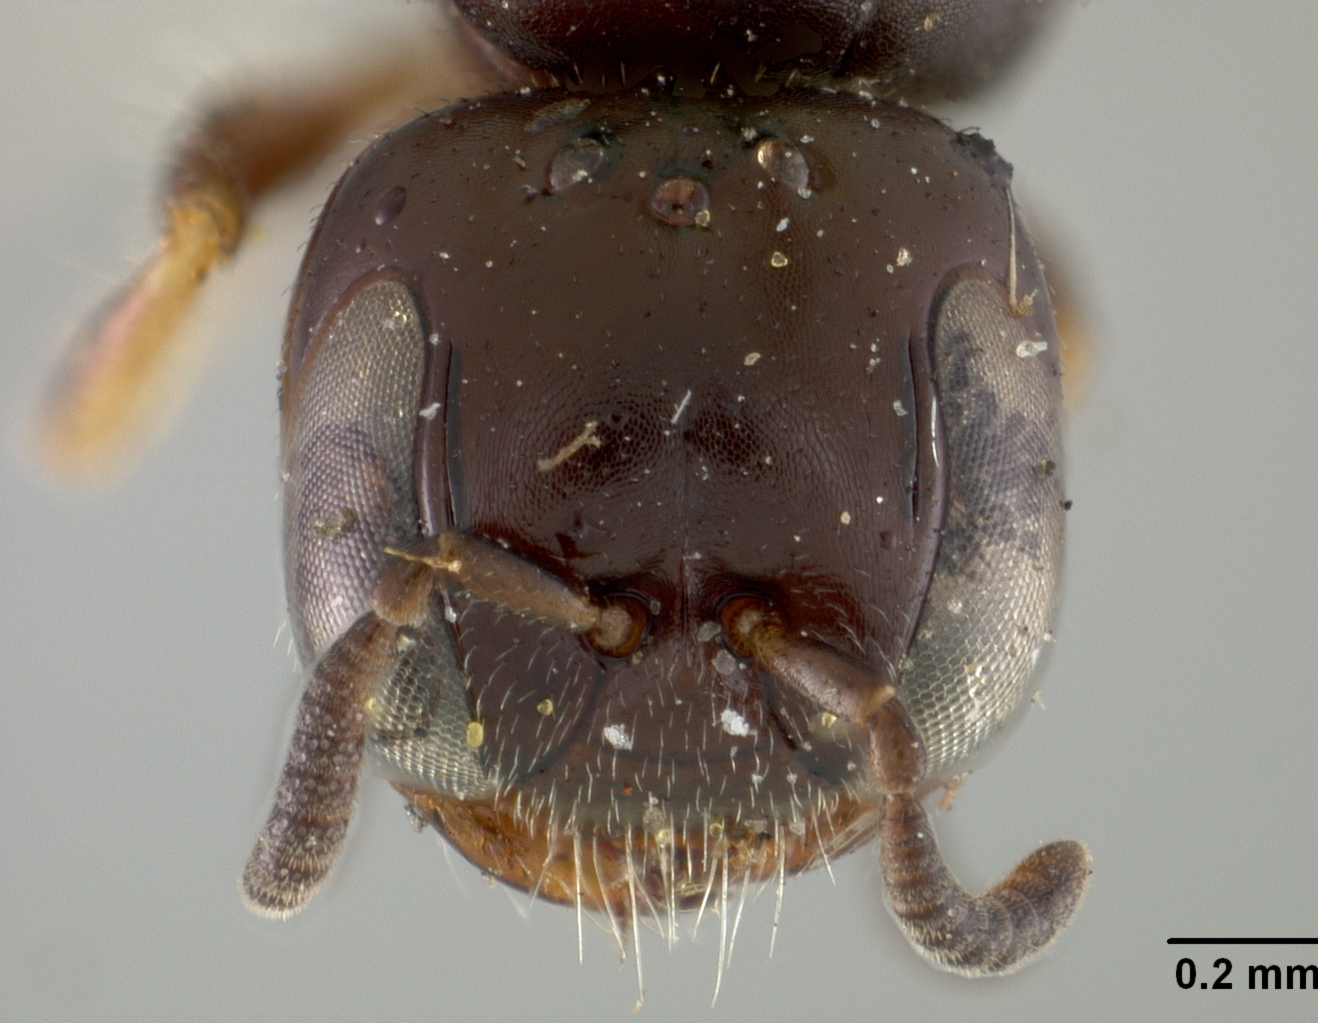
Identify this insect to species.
Euryglossina proctotrypoides
